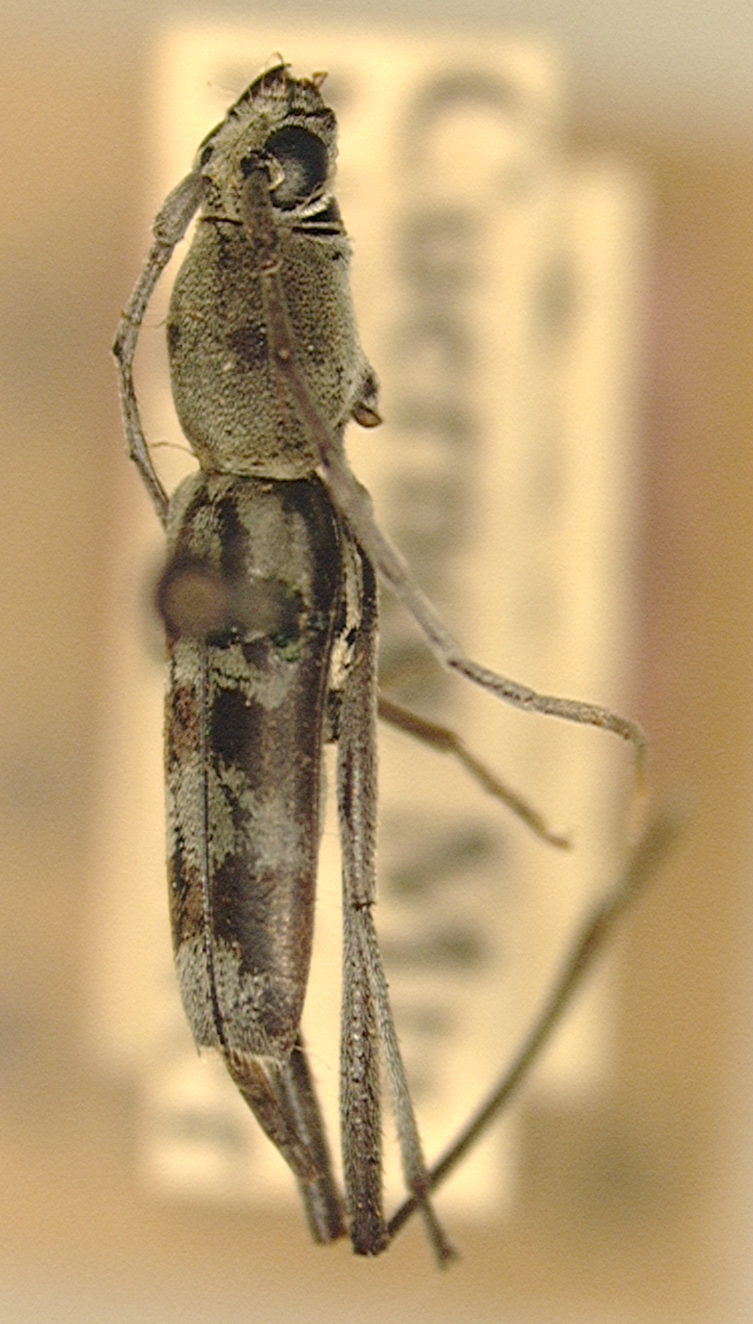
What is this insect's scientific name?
Demonax angusticollis
